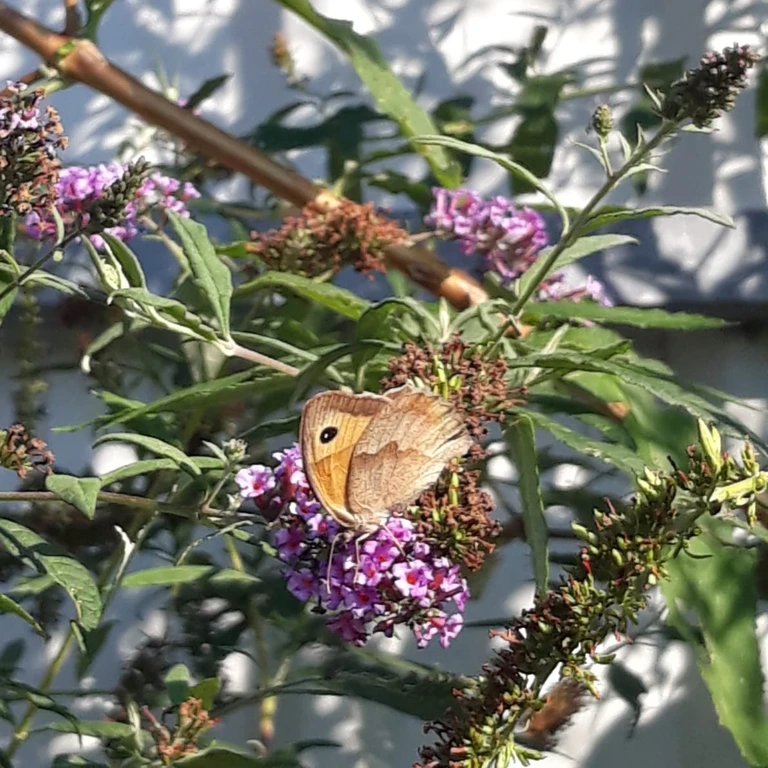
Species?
Maniola jurtina
